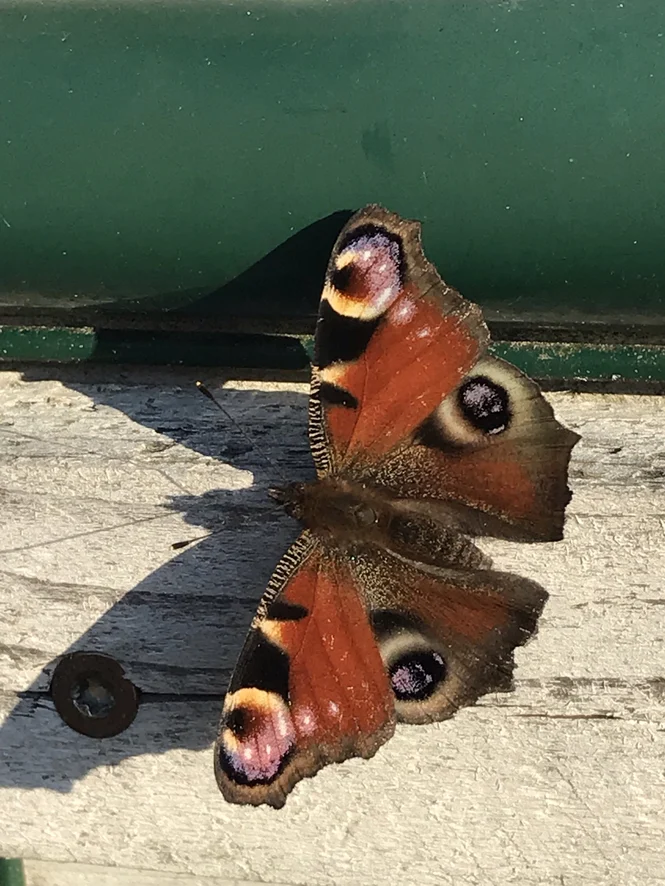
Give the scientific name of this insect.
Aglais io
